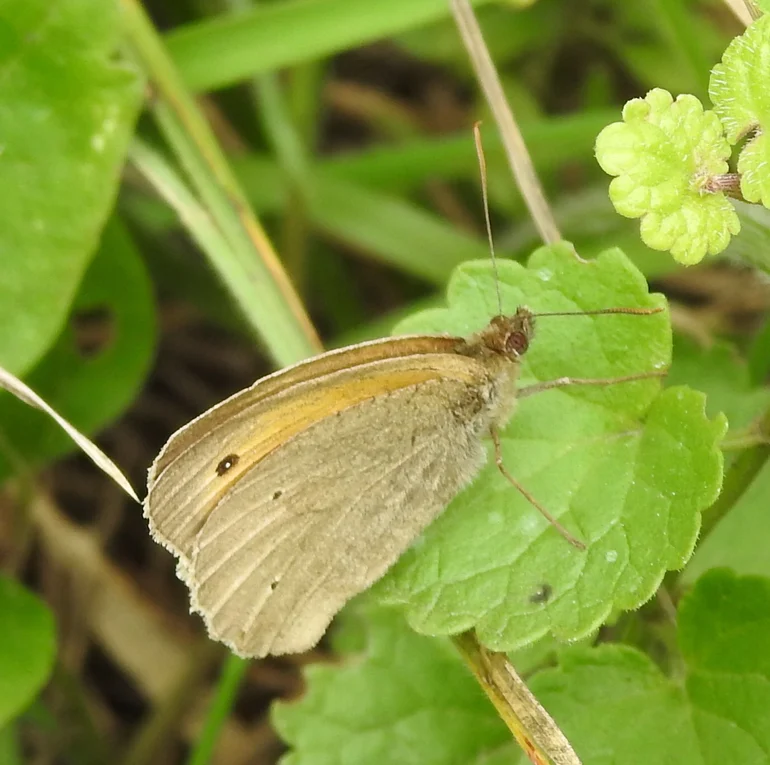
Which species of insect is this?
Maniola jurtina
